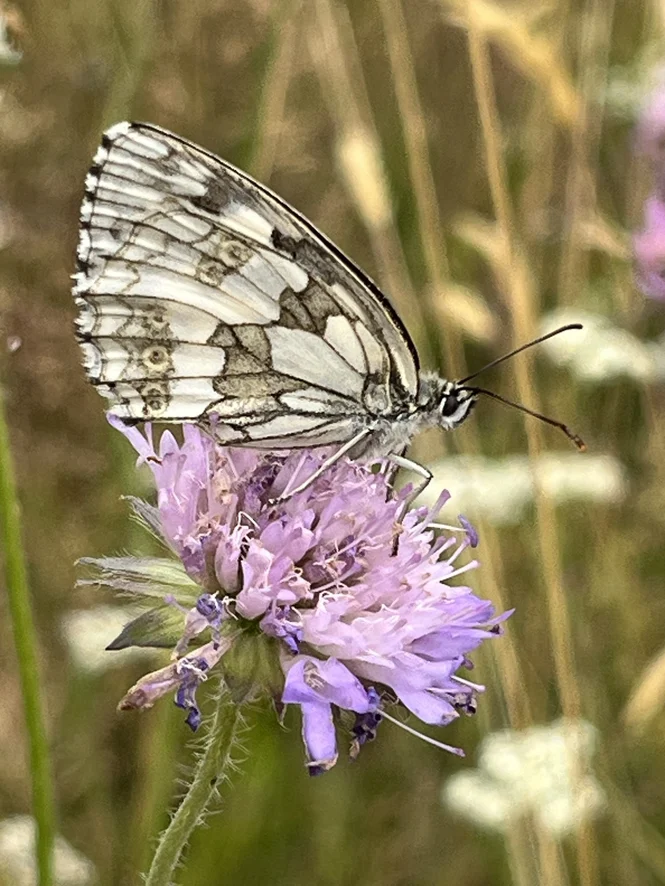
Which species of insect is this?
Melanargia galathea
